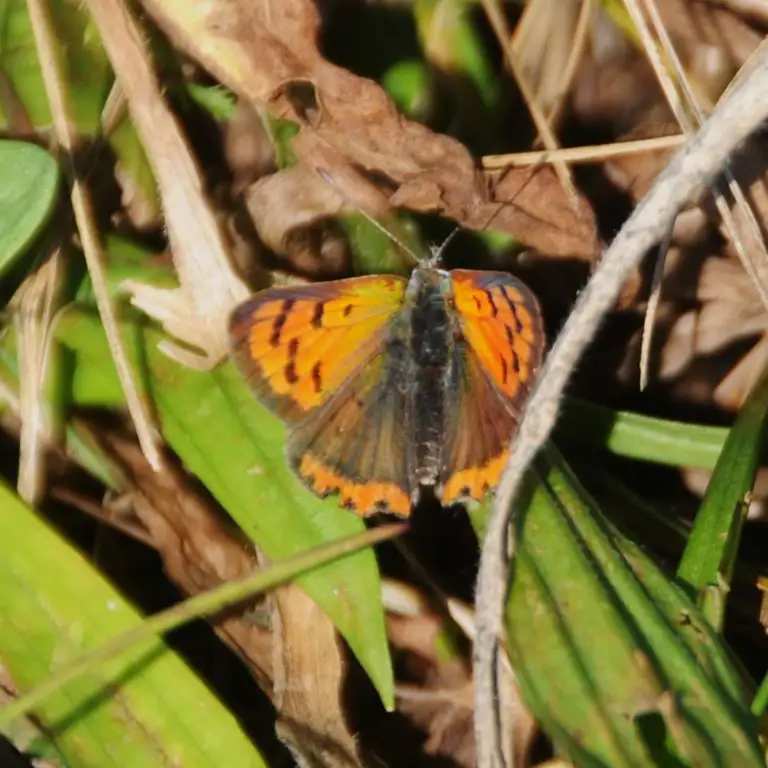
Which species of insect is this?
Lycaena phlaeas
